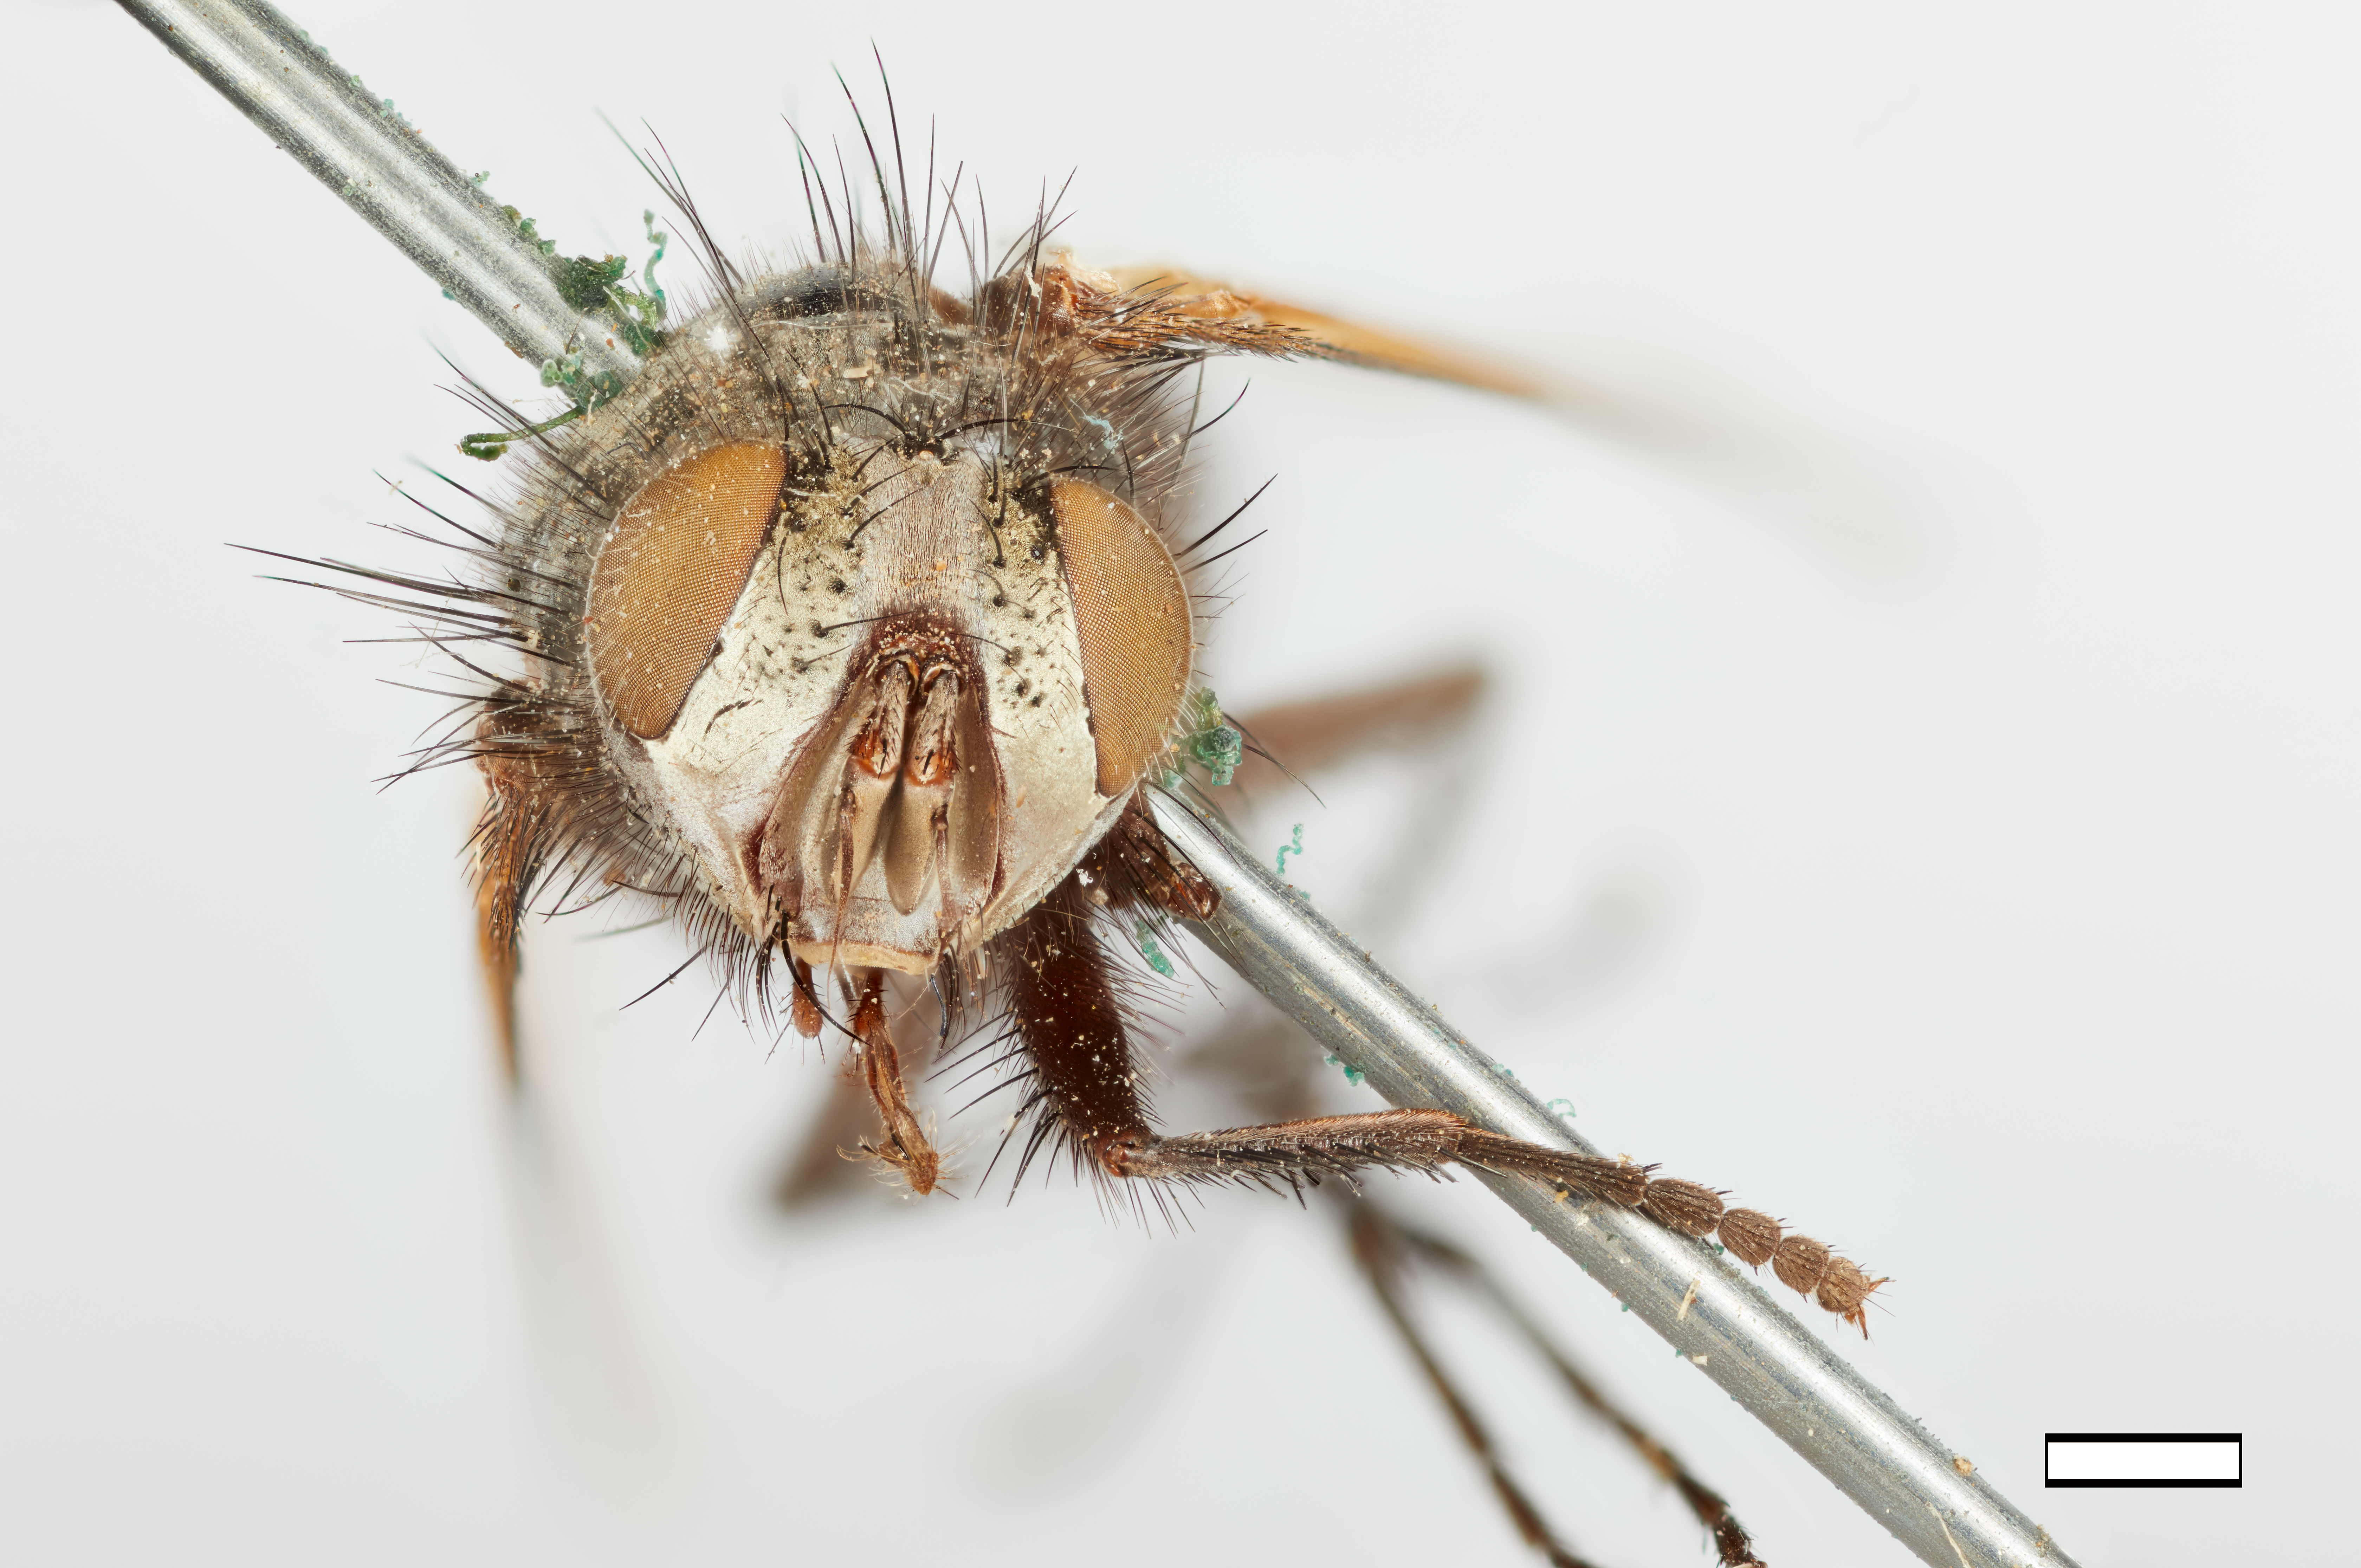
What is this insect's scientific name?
Metaphyto genalis
